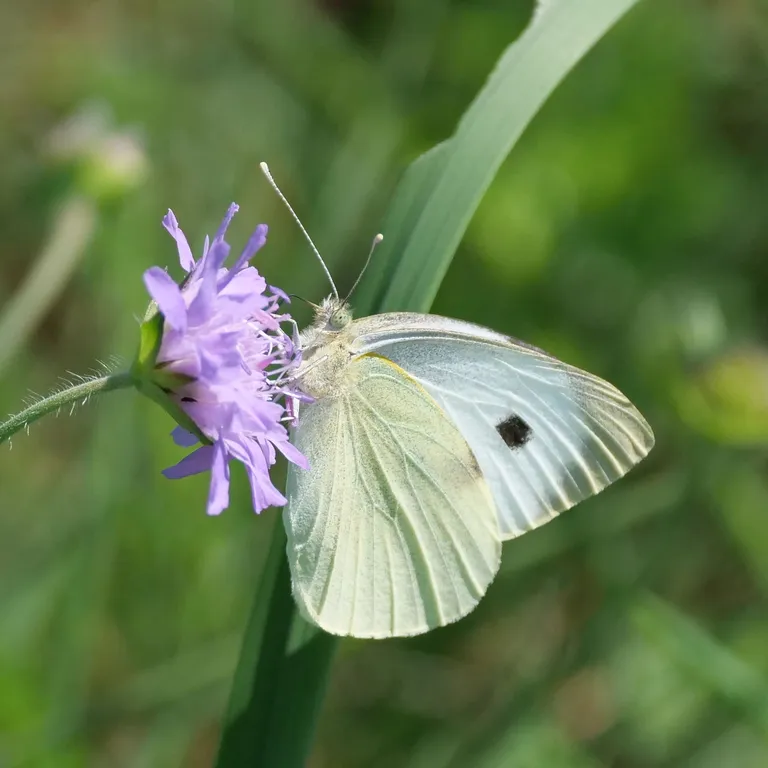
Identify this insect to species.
Pieris brassicae
